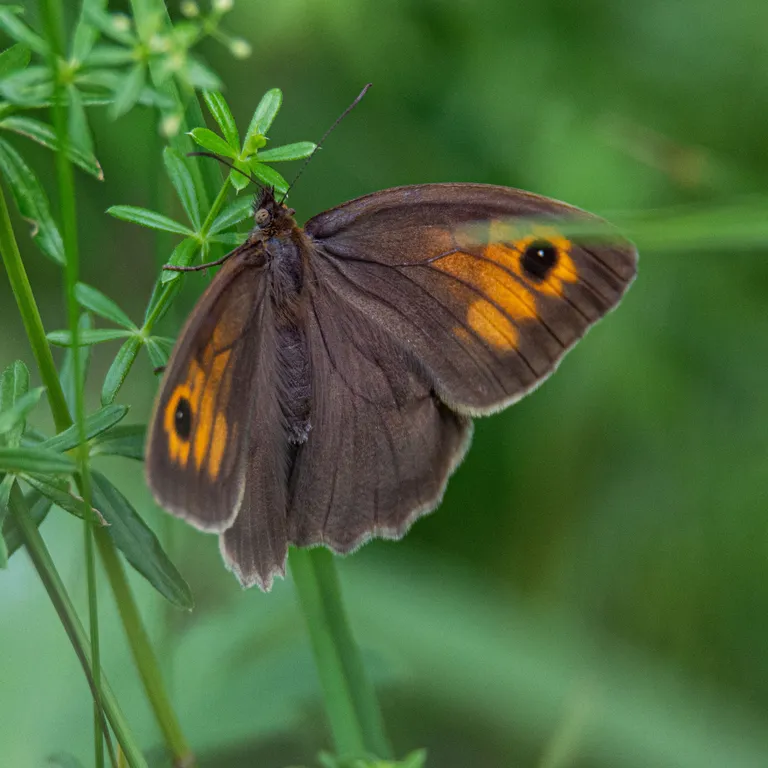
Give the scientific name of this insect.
Maniola jurtina
